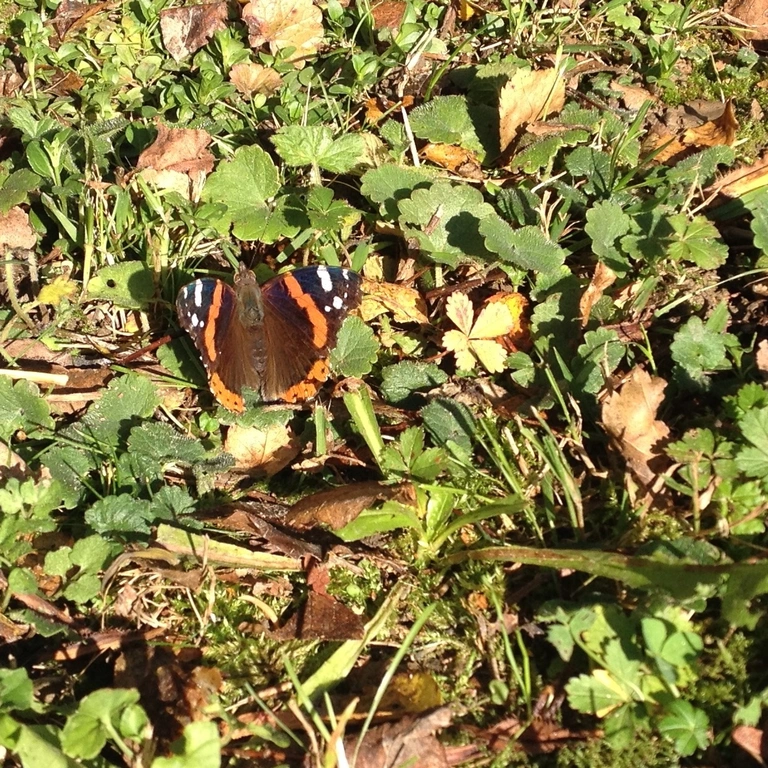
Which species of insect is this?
Vanessa atalanta
